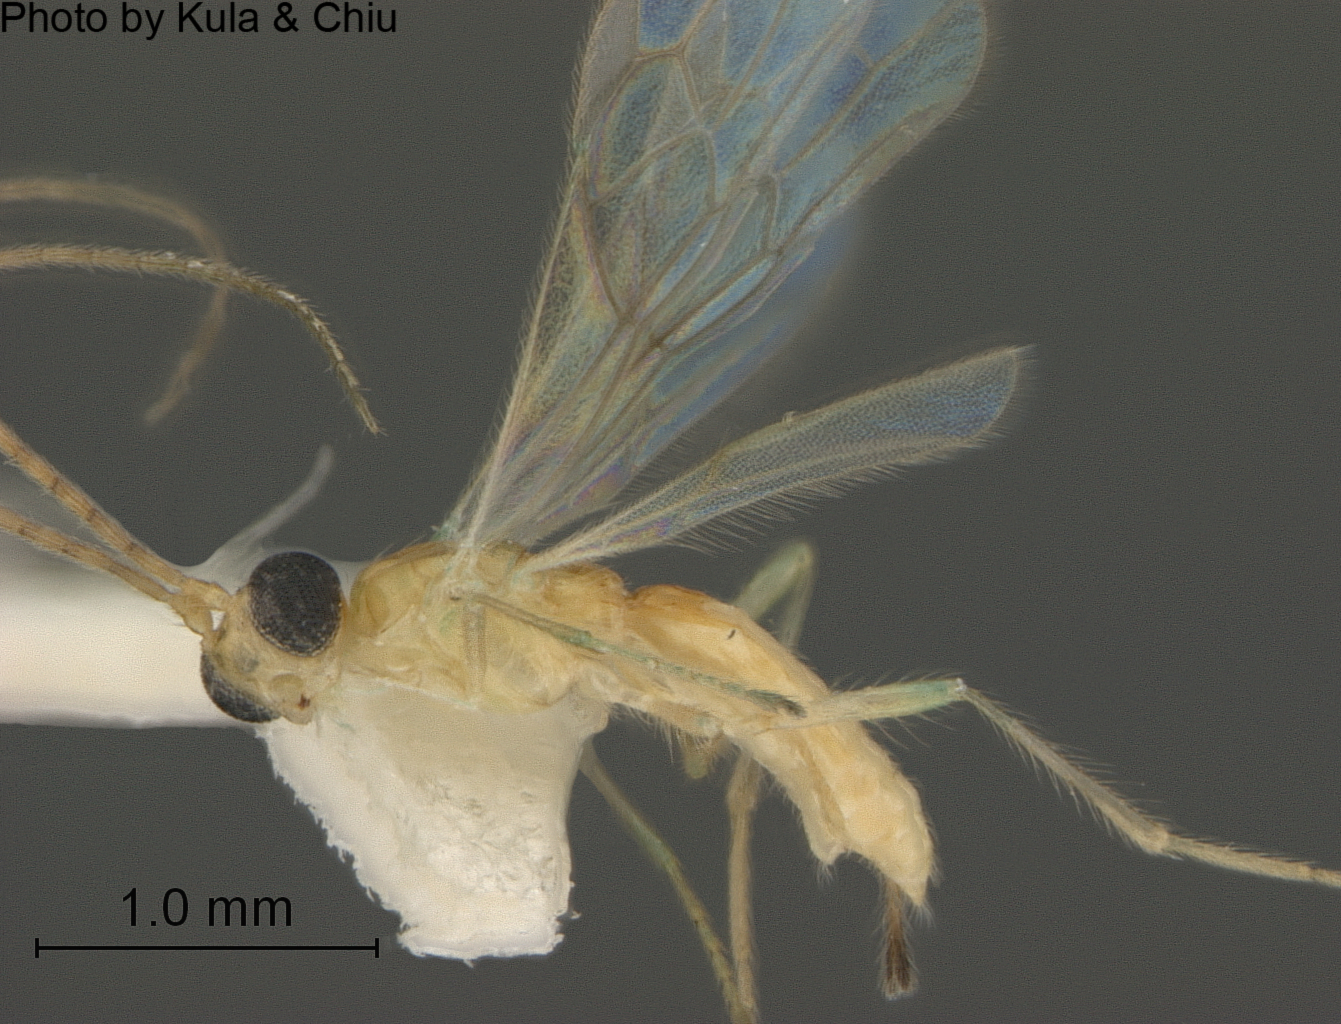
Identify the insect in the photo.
Allobracon leguminis
